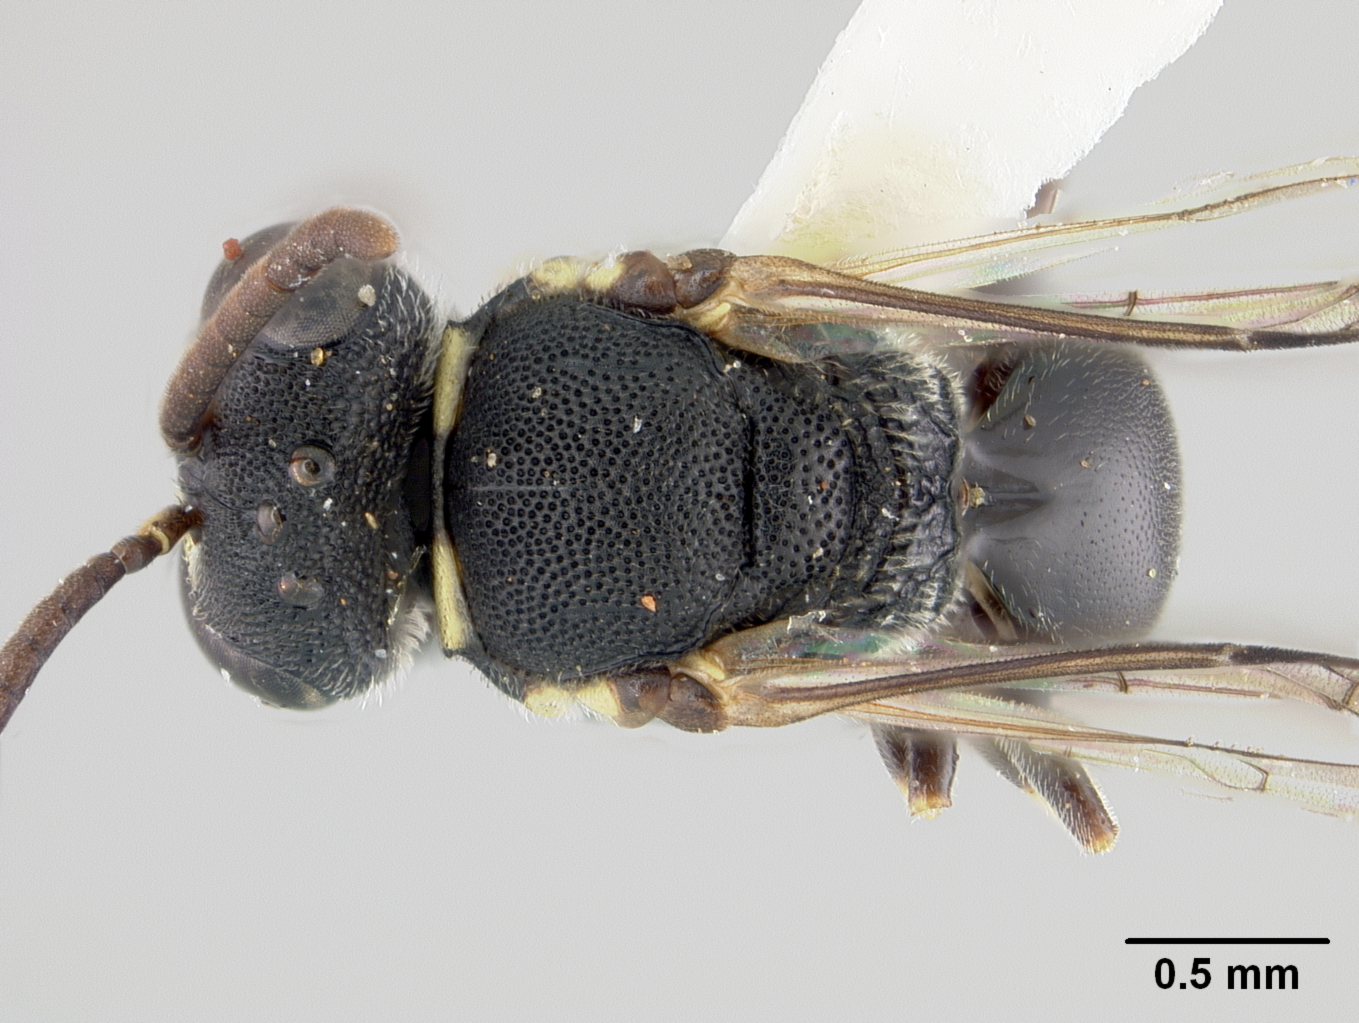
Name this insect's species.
Hylaeus krombeini
